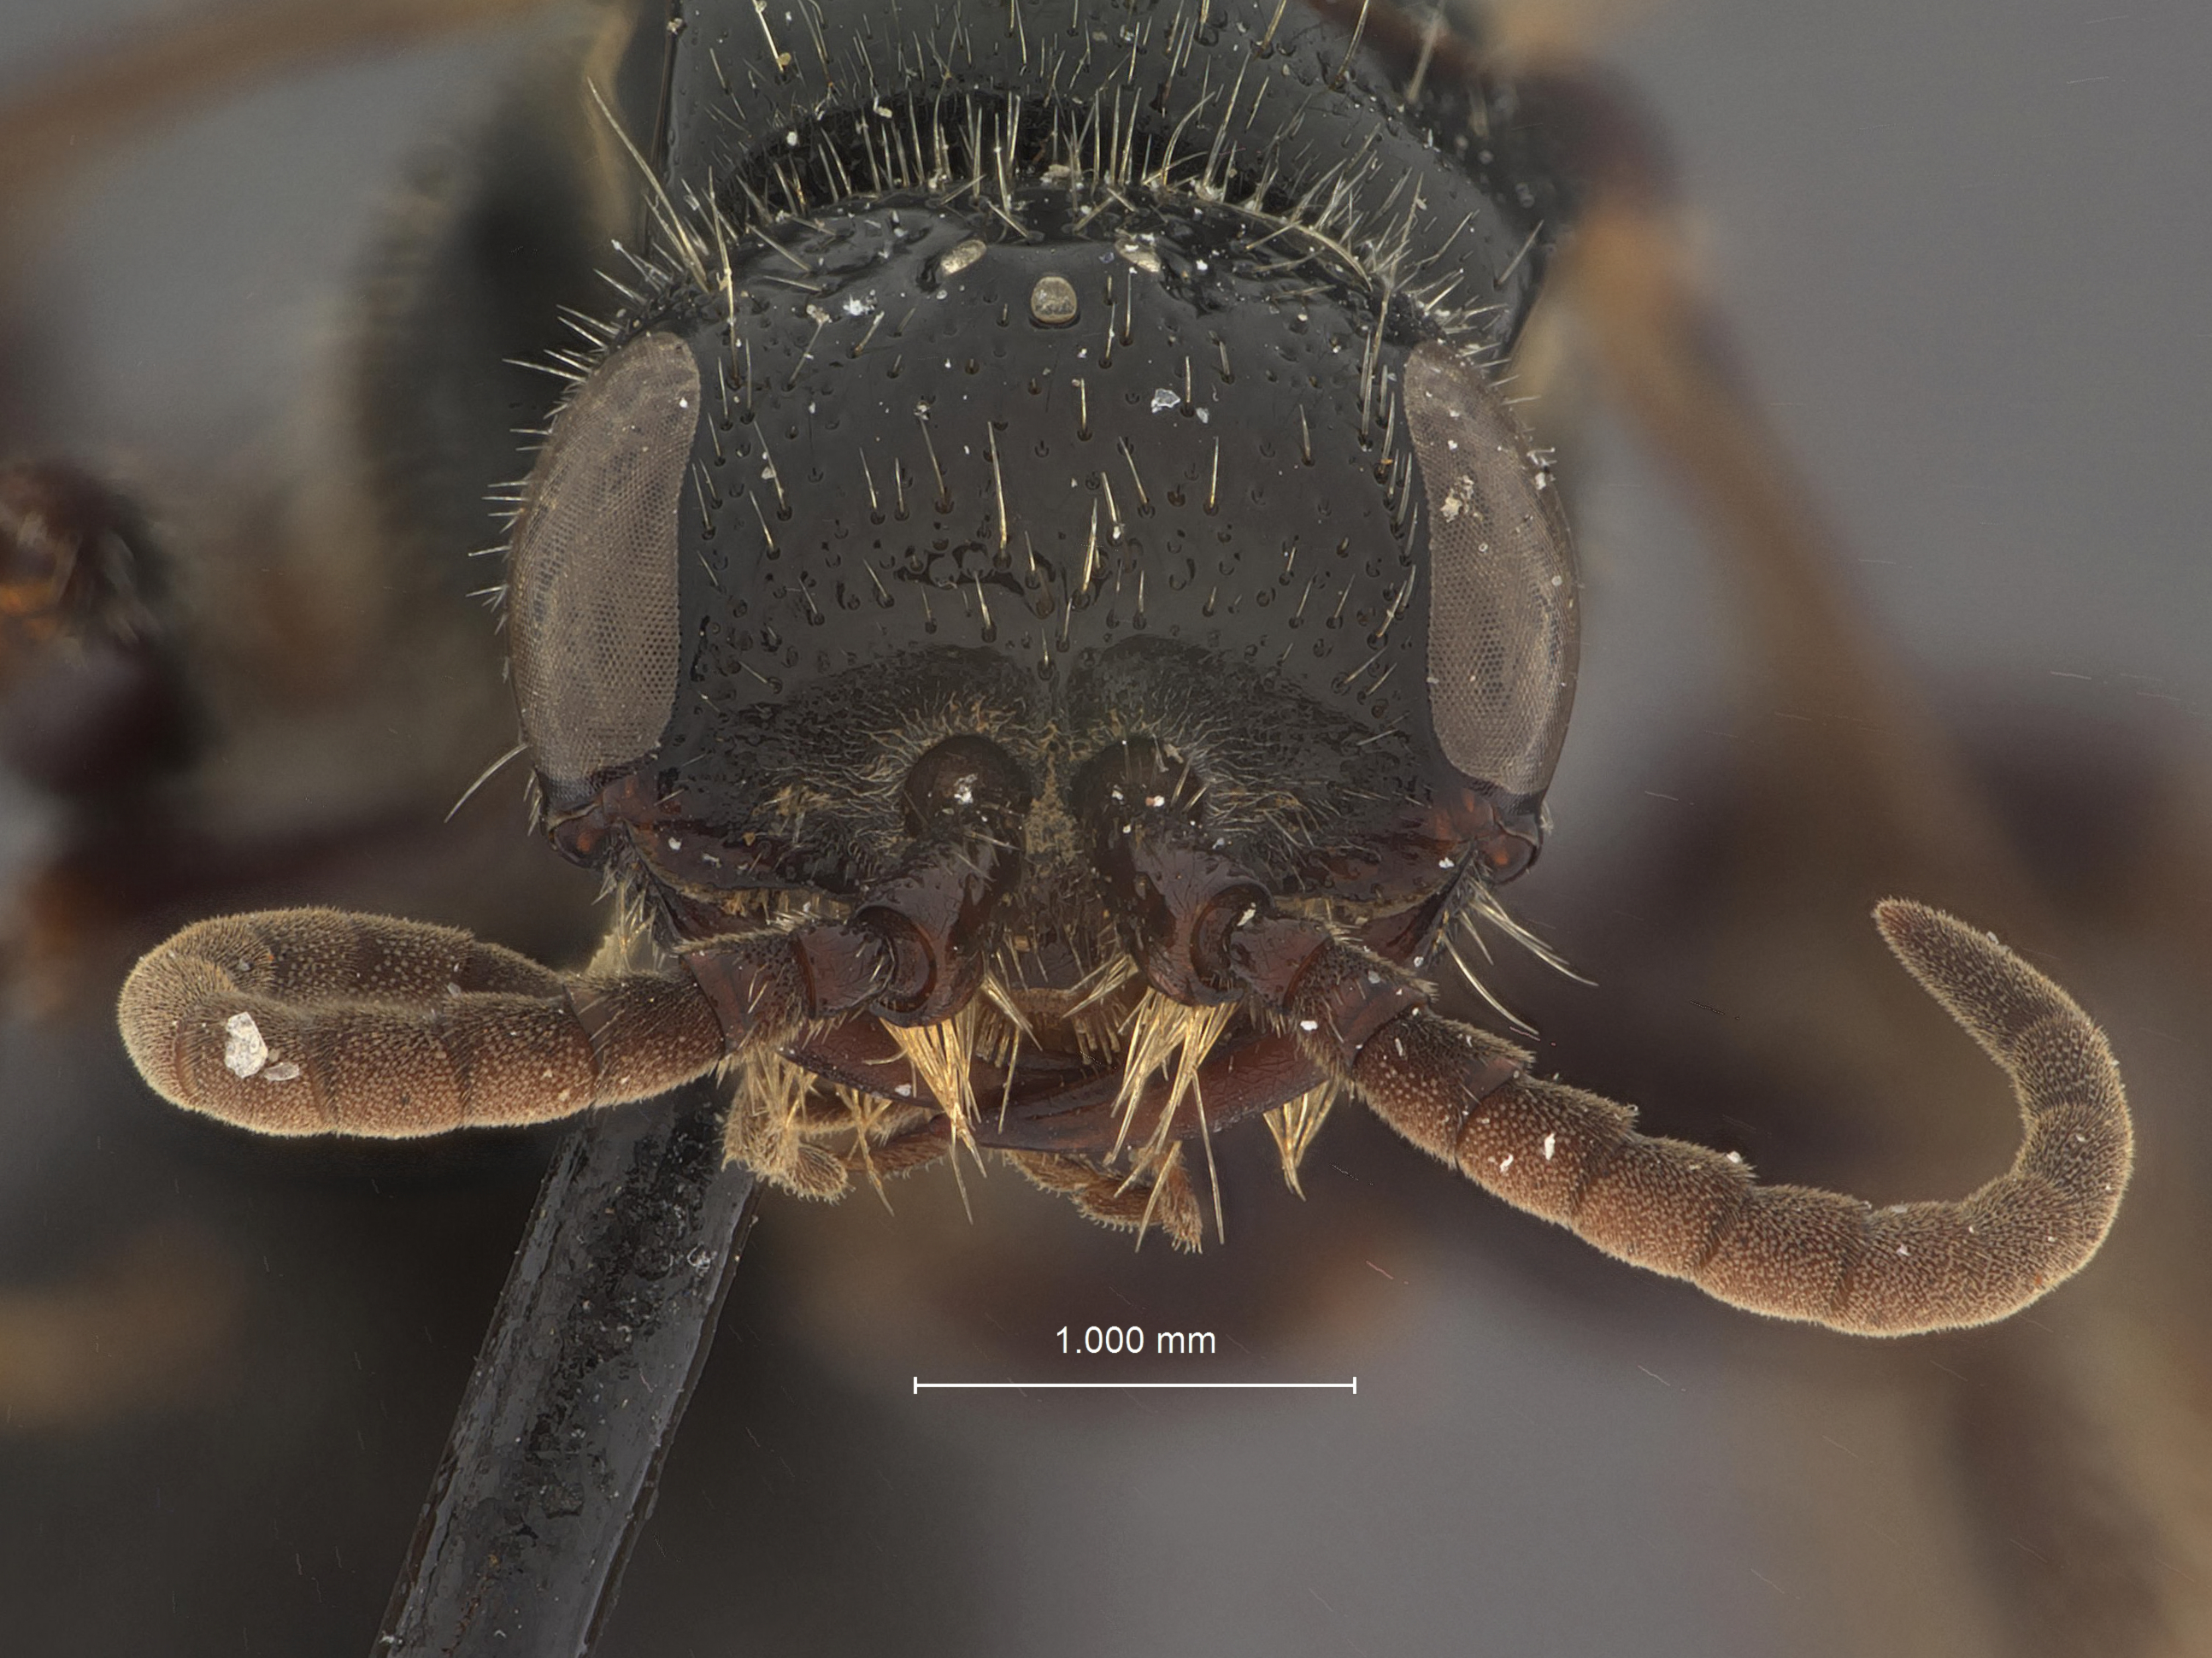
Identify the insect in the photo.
Tiphia phyllophagae
